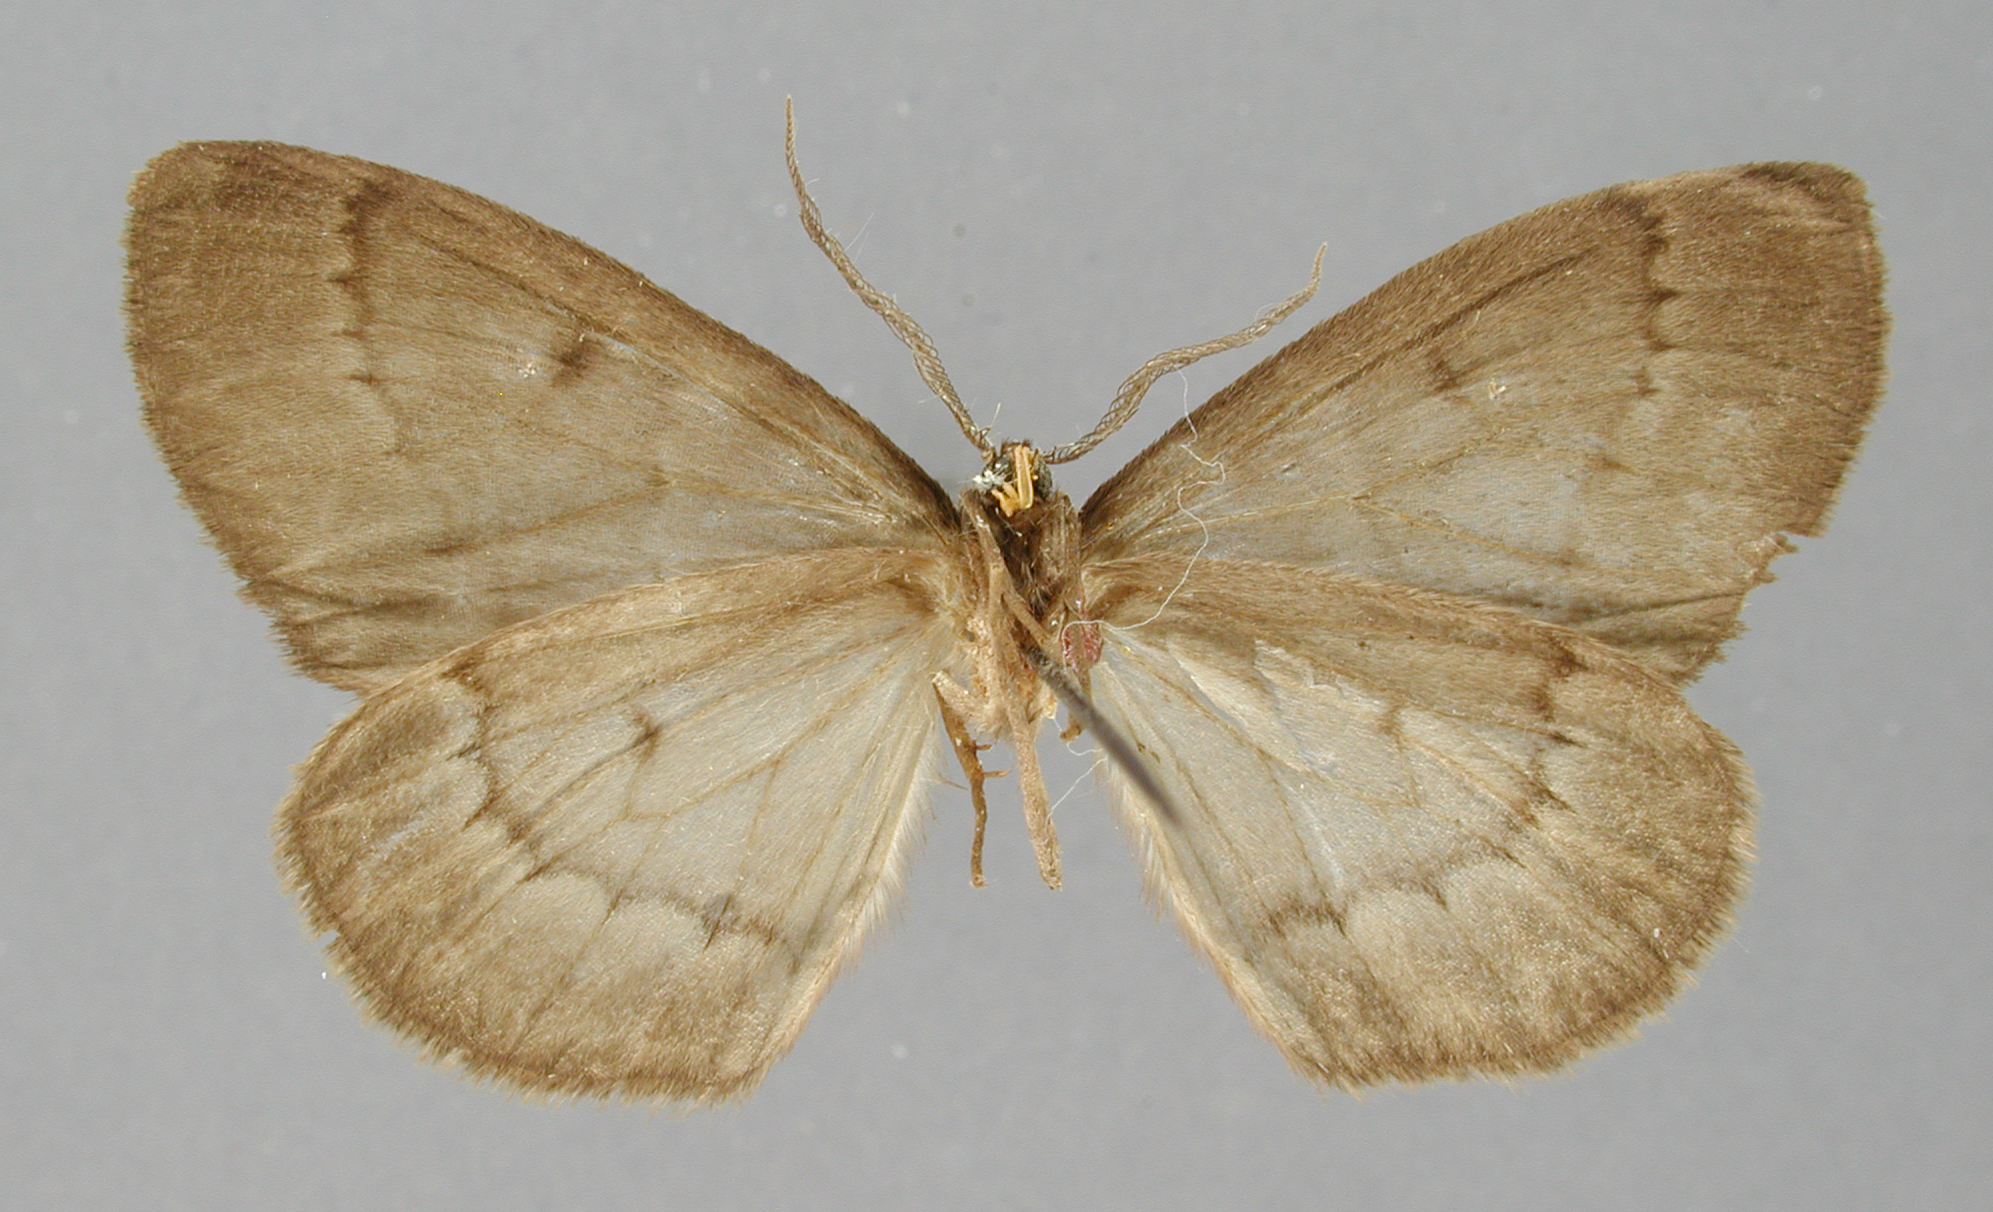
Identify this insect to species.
Neotherina noxiosa
